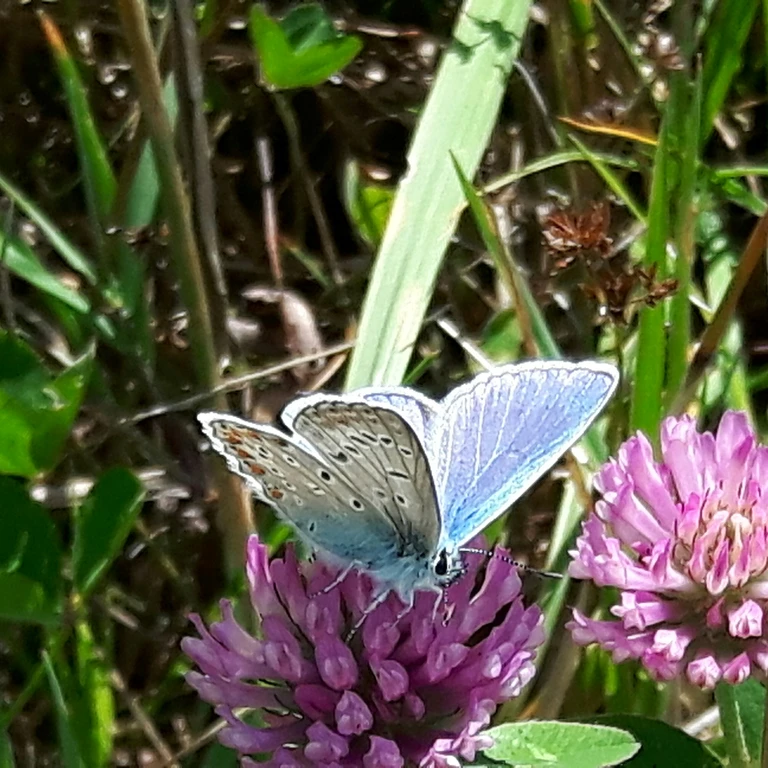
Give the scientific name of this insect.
Polyommatus icarus
